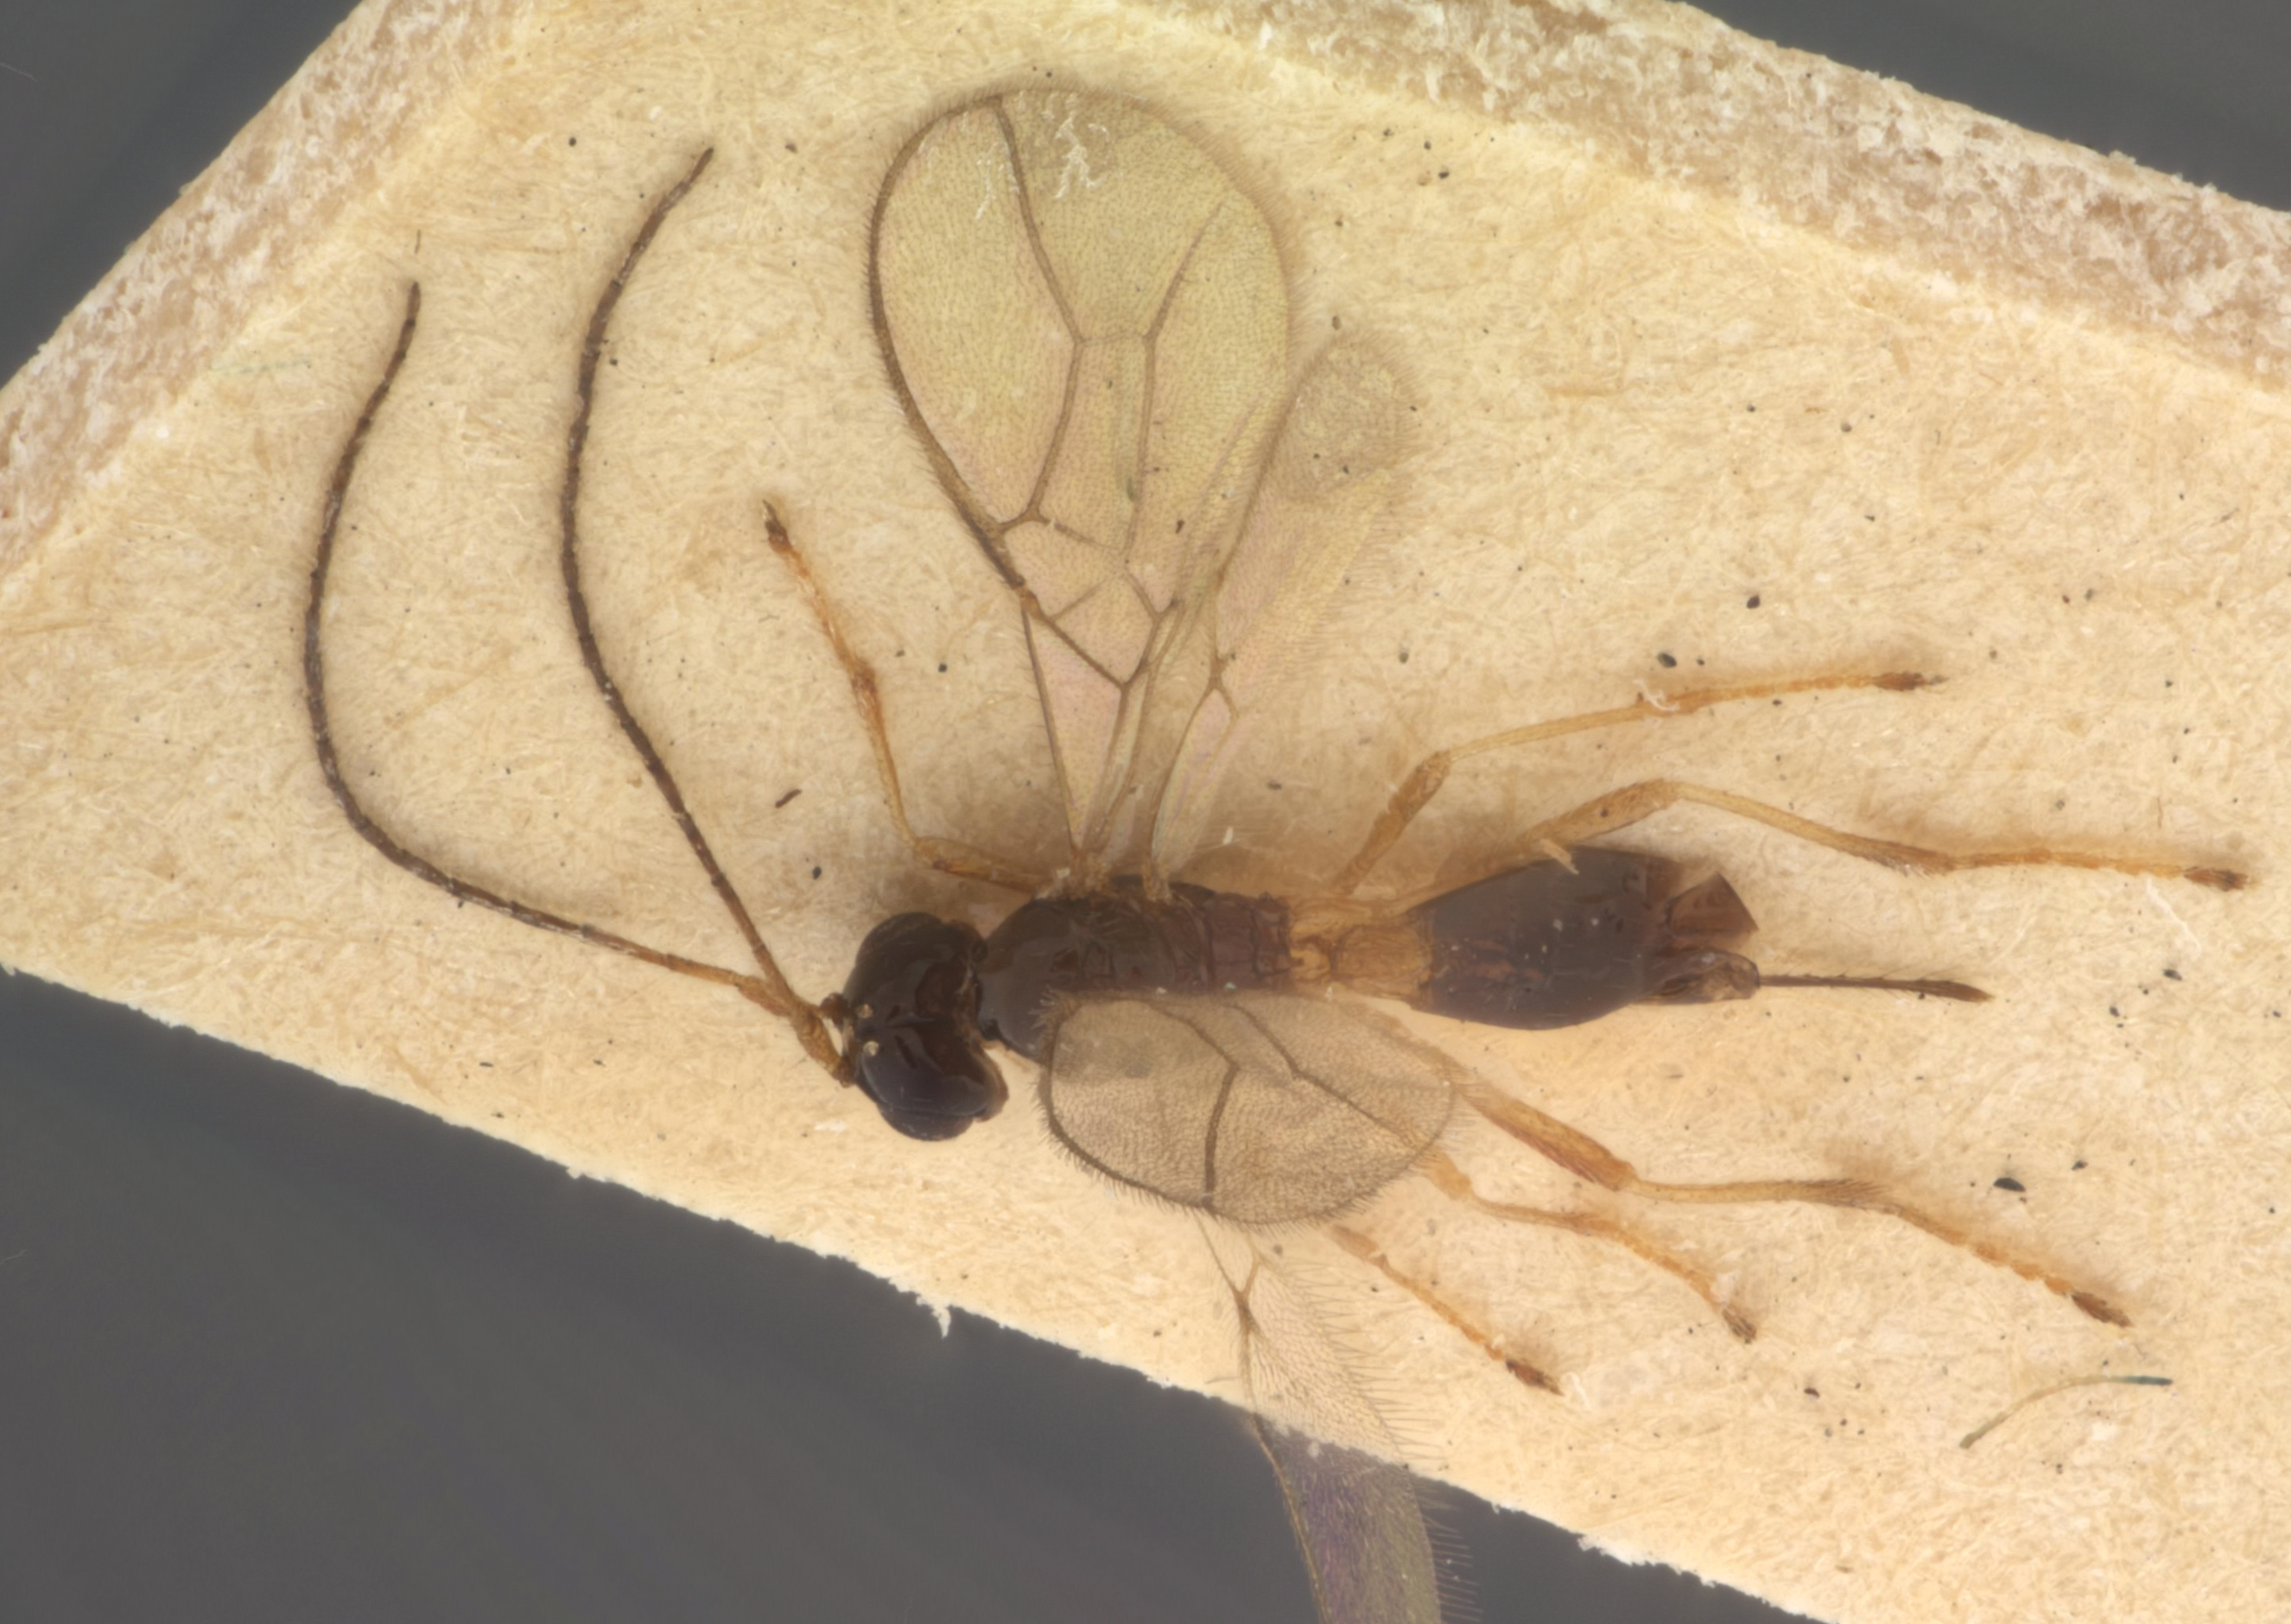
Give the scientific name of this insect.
Phaenocarpa tacita
